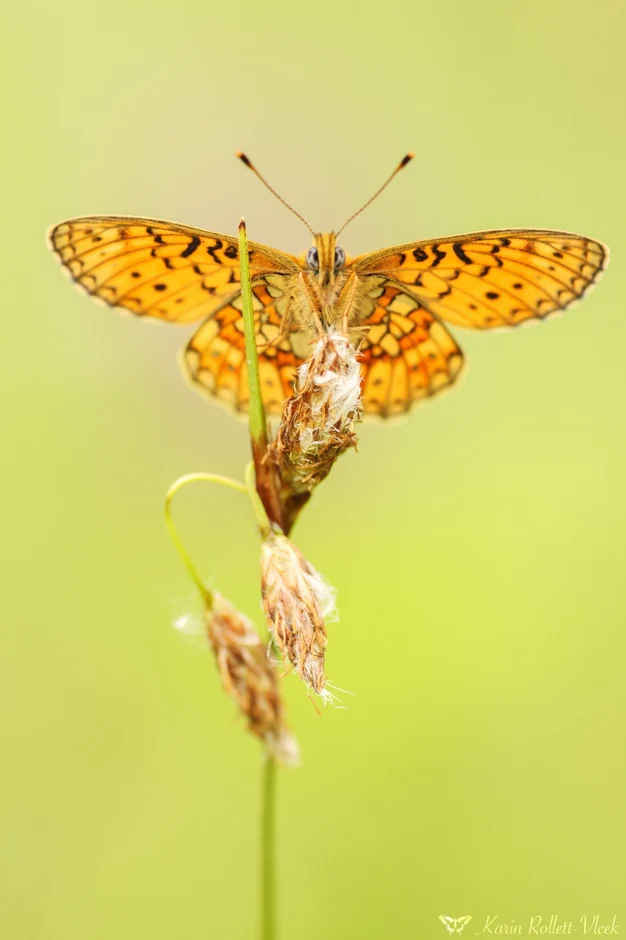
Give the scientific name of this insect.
Boloria eunomia
